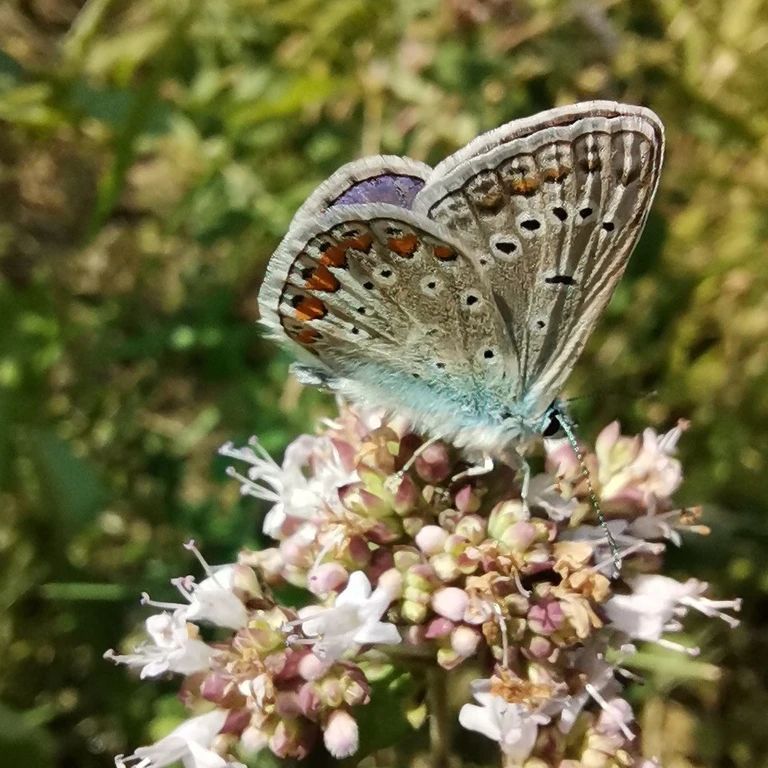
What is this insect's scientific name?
Polyommatus icarus
